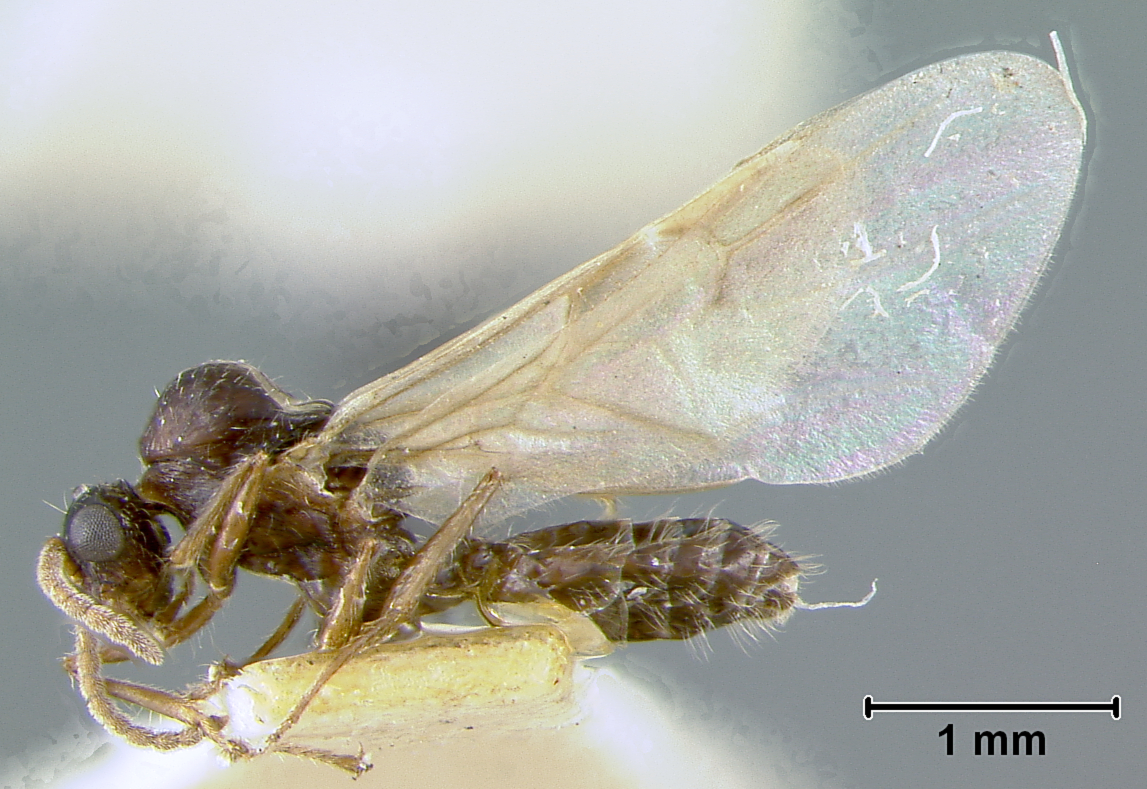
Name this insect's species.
Crematogaster creightoni
